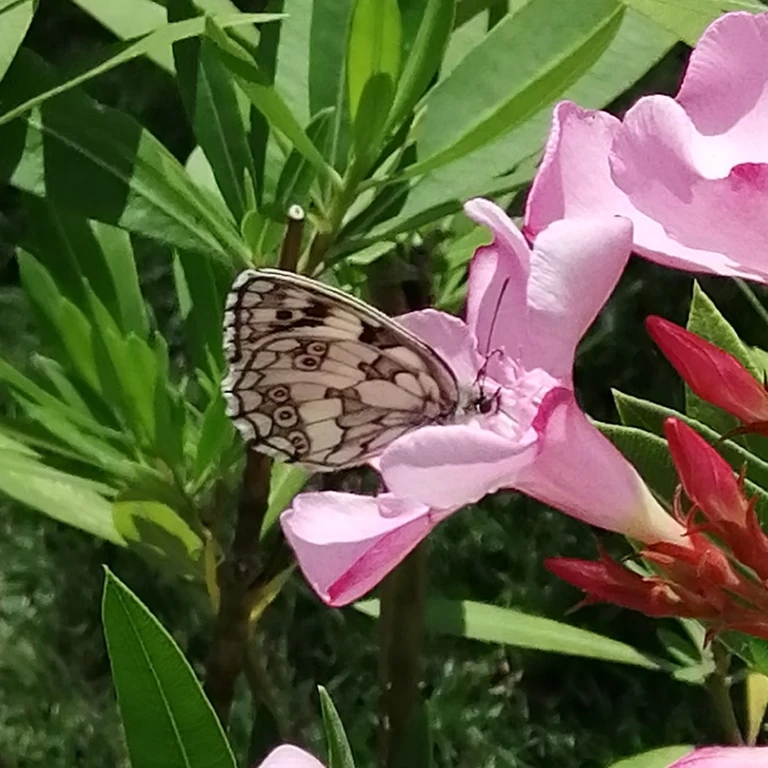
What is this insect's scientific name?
Melanargia galathea
